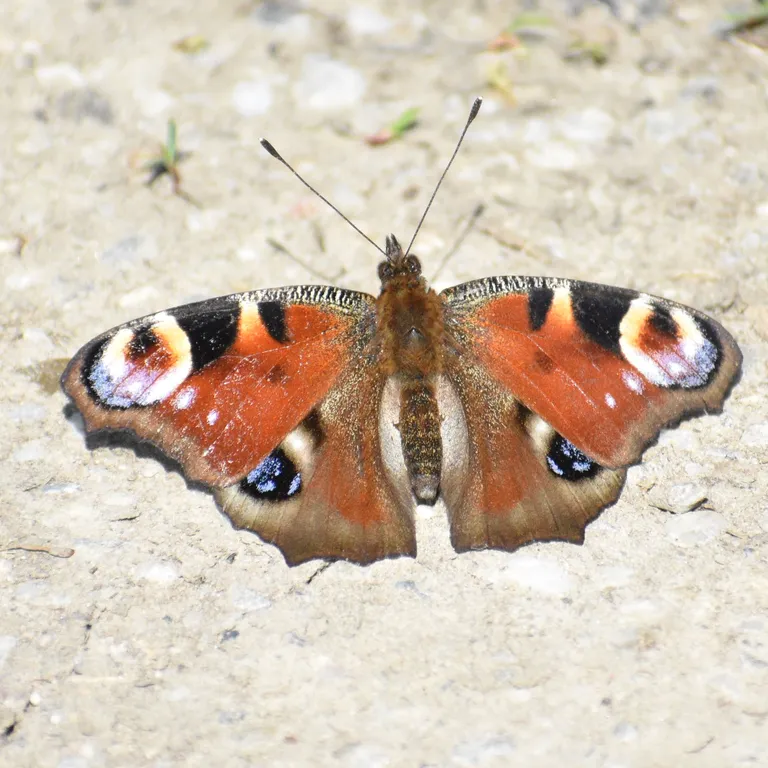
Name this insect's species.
Aglais io
